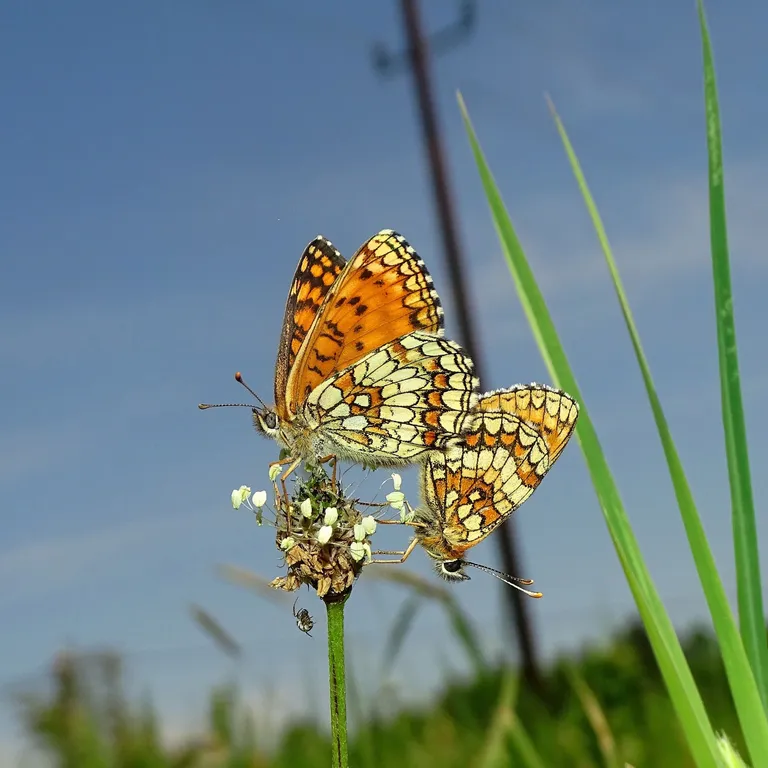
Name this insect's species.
Melitaea athalia
